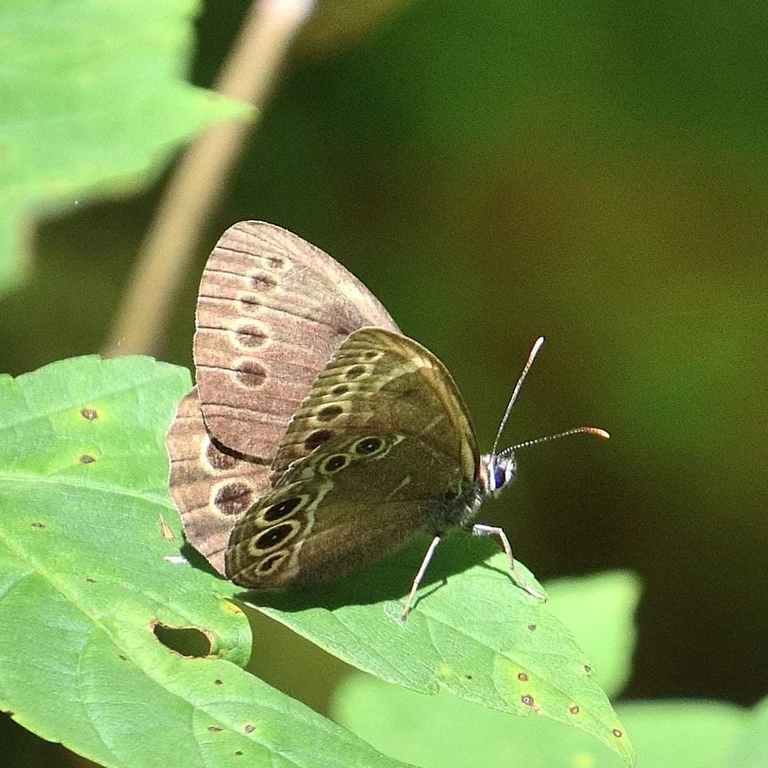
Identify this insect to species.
Lopinga achine (also Pararge achine)
